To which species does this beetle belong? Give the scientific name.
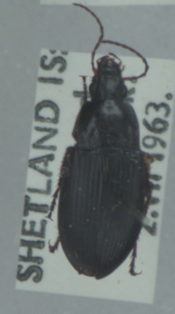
Calathus fuscipes
